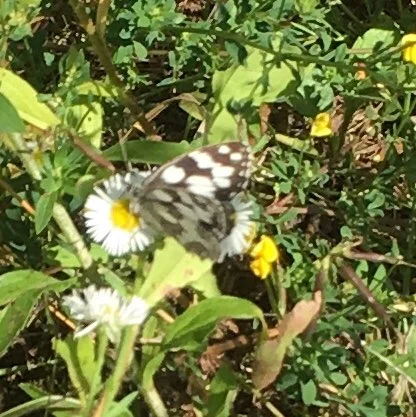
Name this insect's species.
Melanargia galathea
